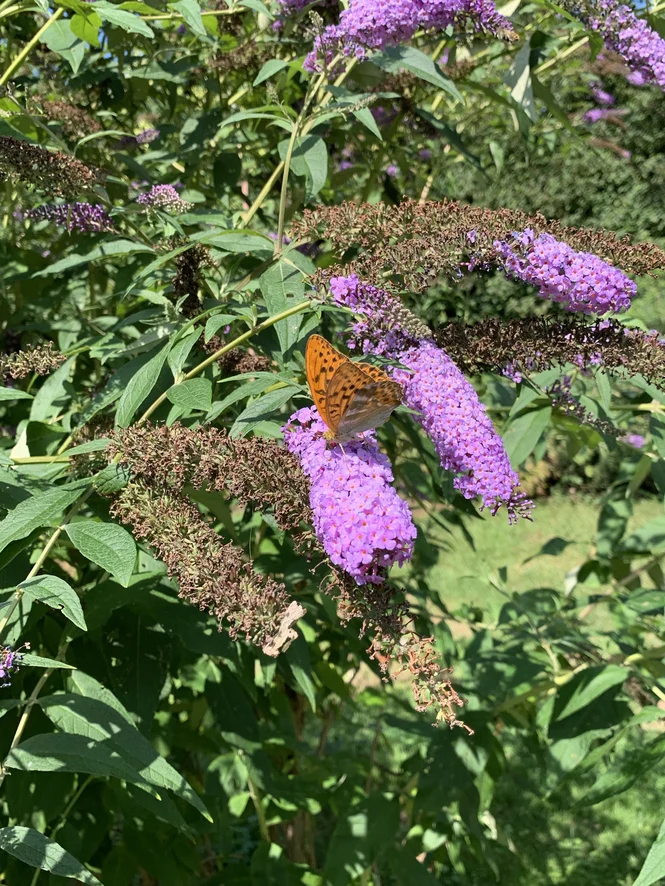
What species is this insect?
Argynnis paphia
